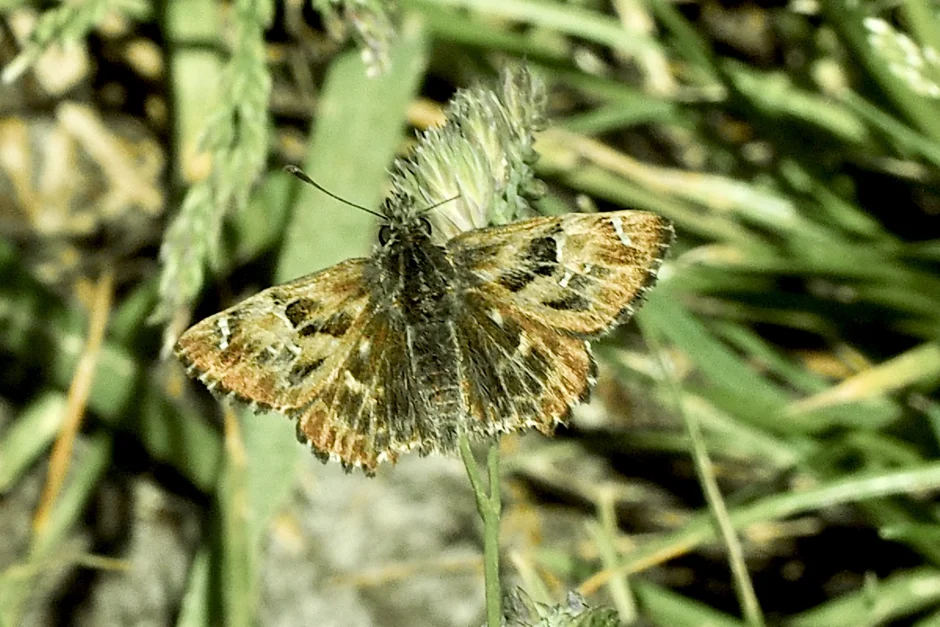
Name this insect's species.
Carcharodus alceae
